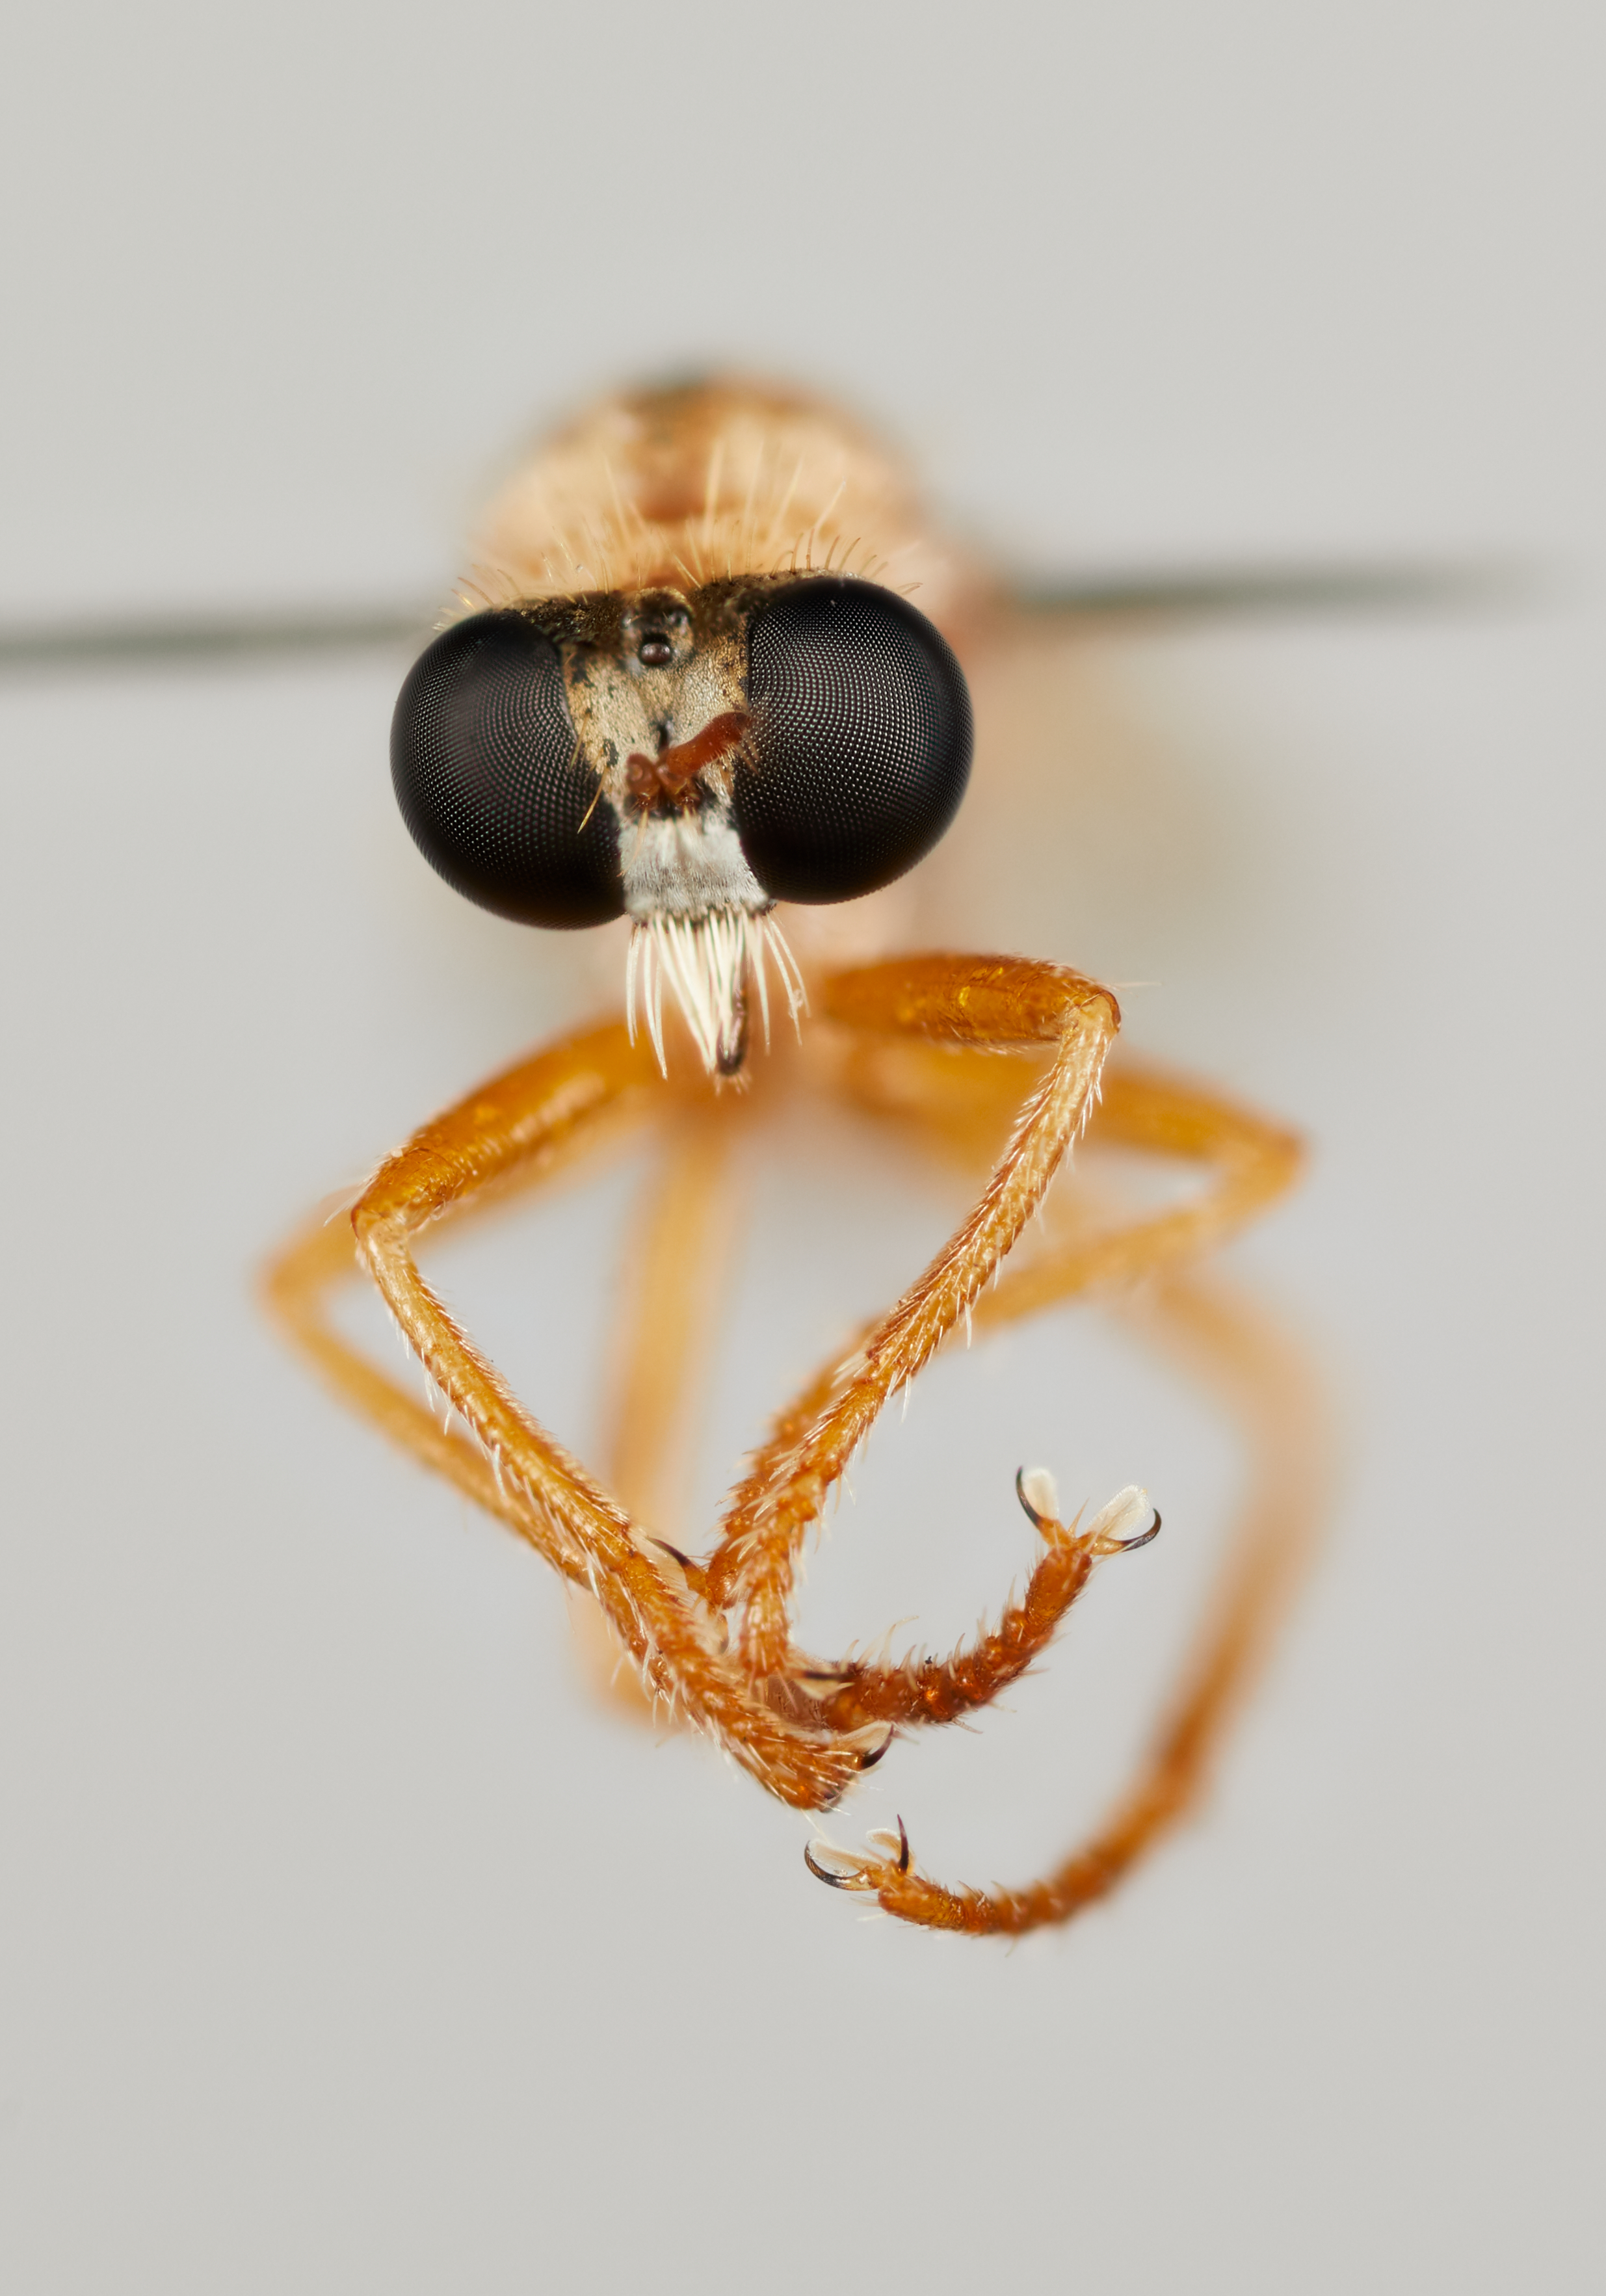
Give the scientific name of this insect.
Microphontes safra
